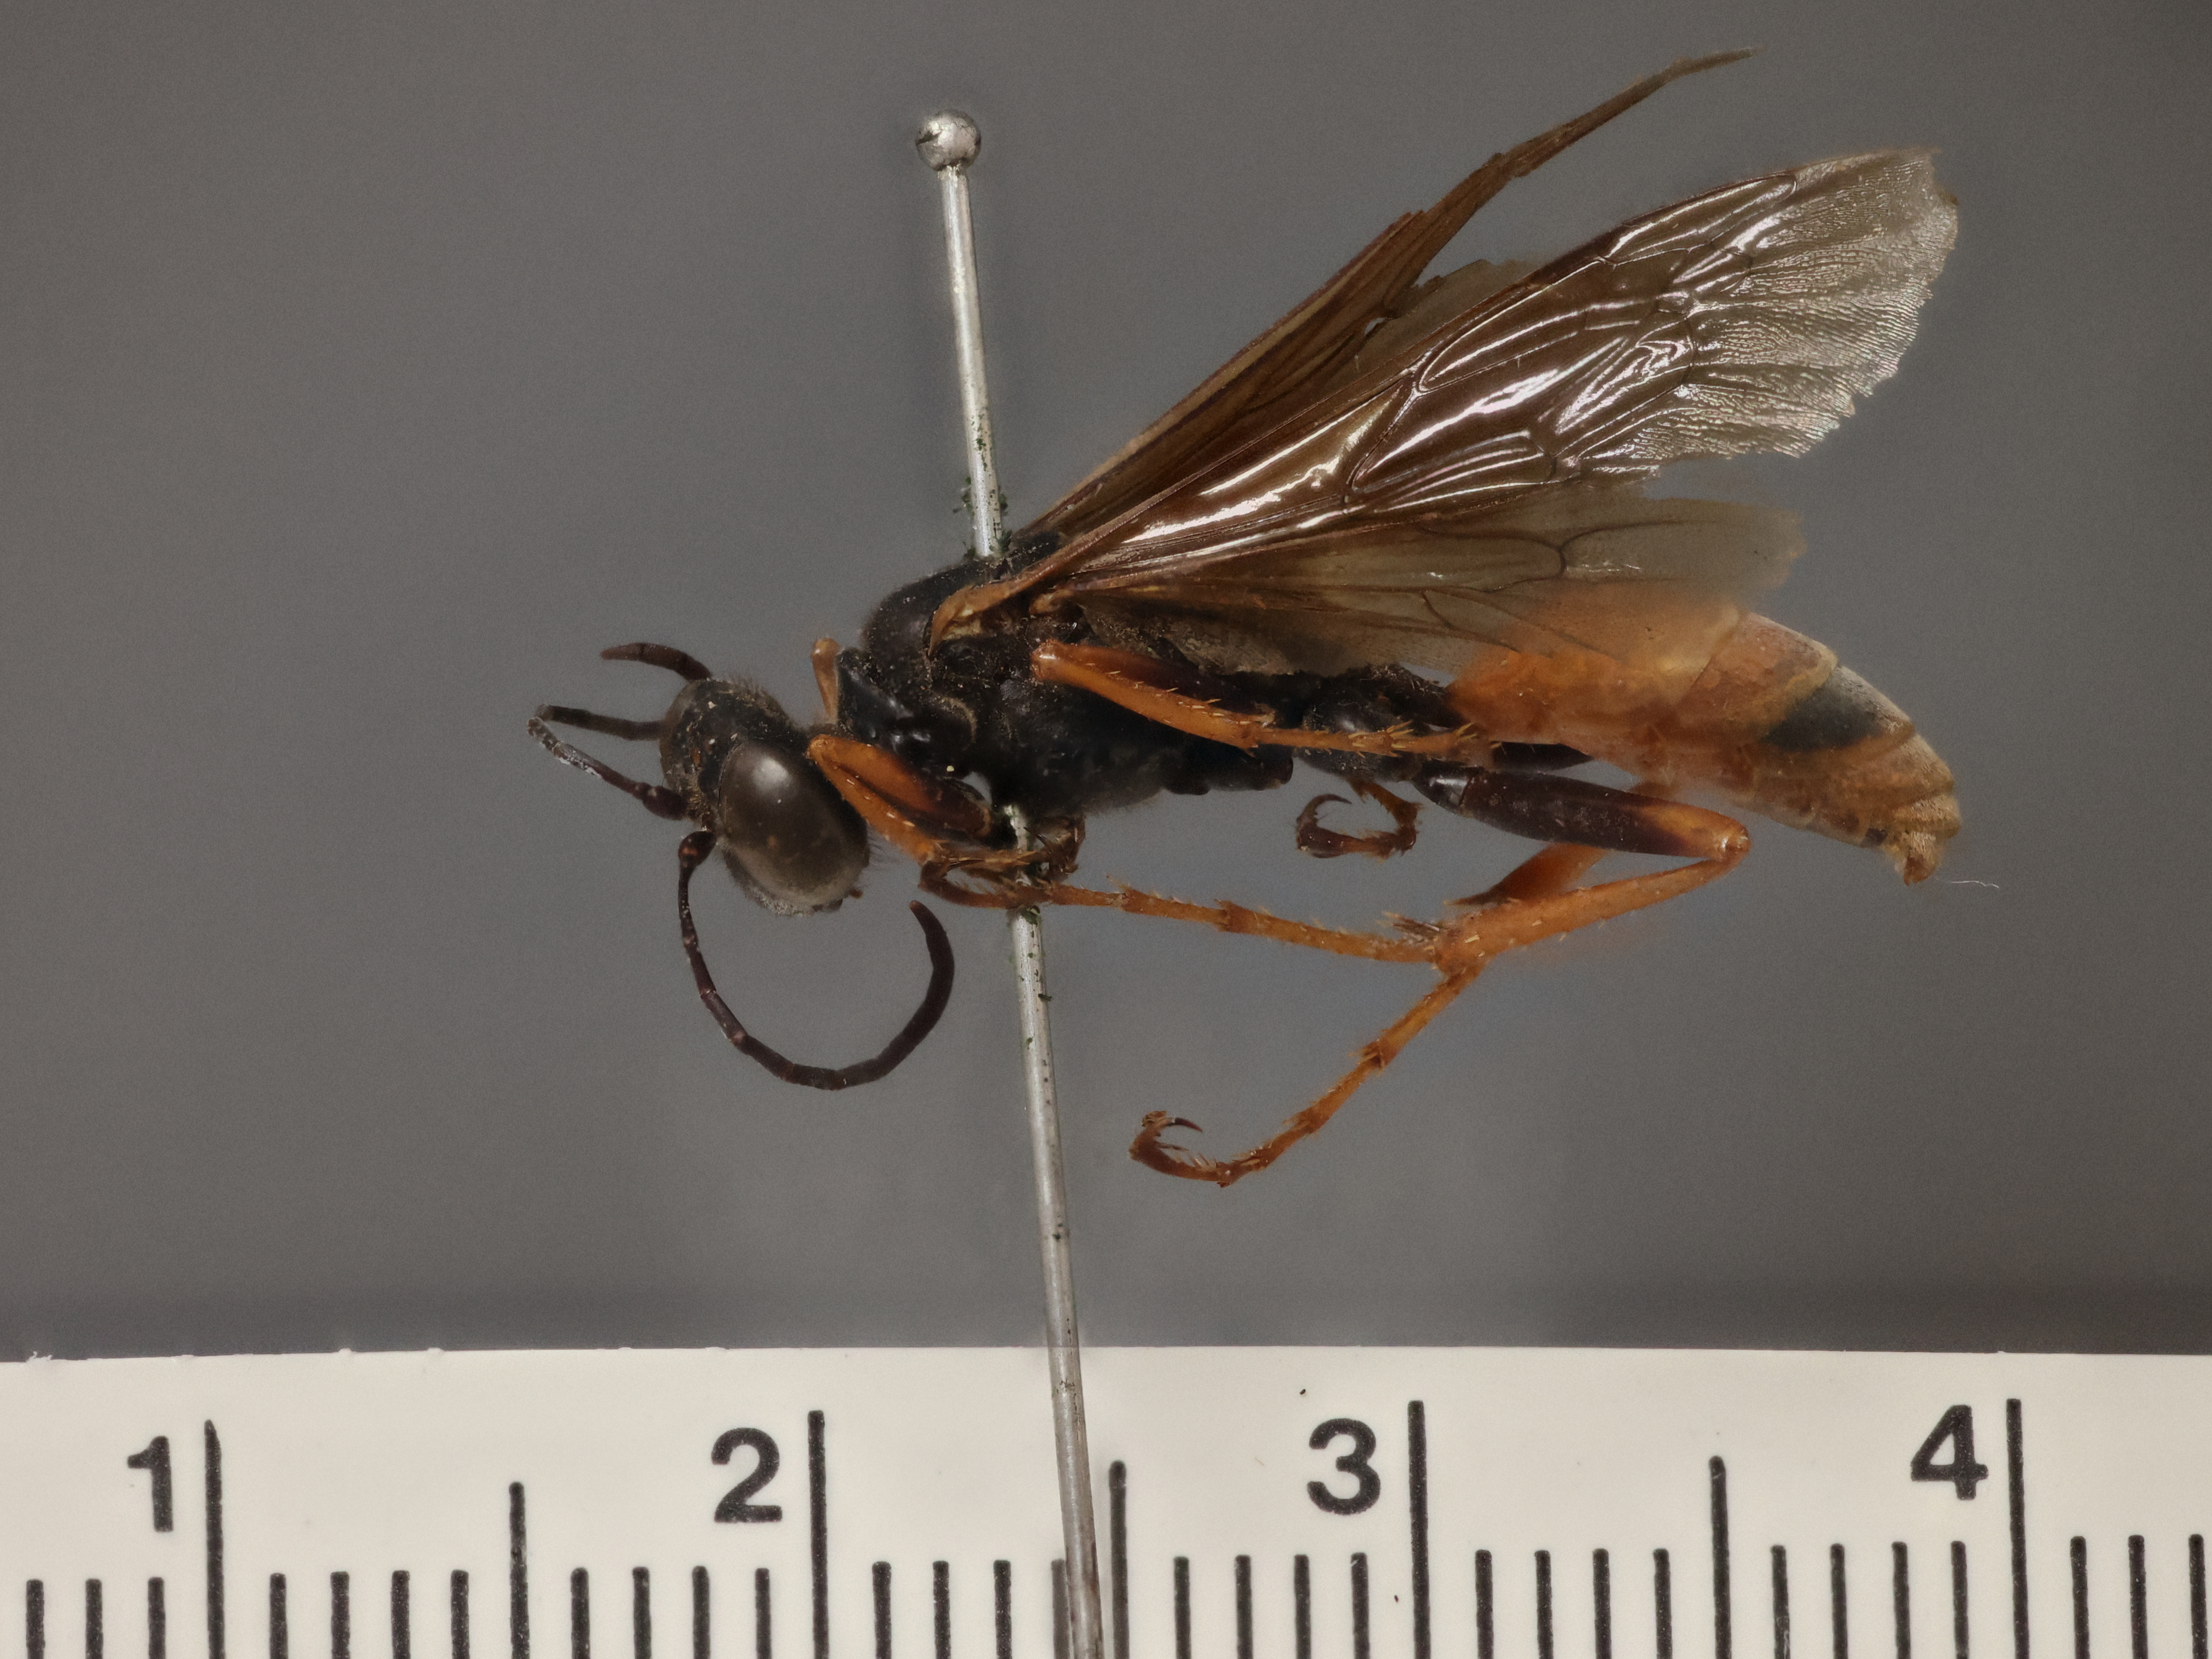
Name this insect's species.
Chlorion ashmeadi
